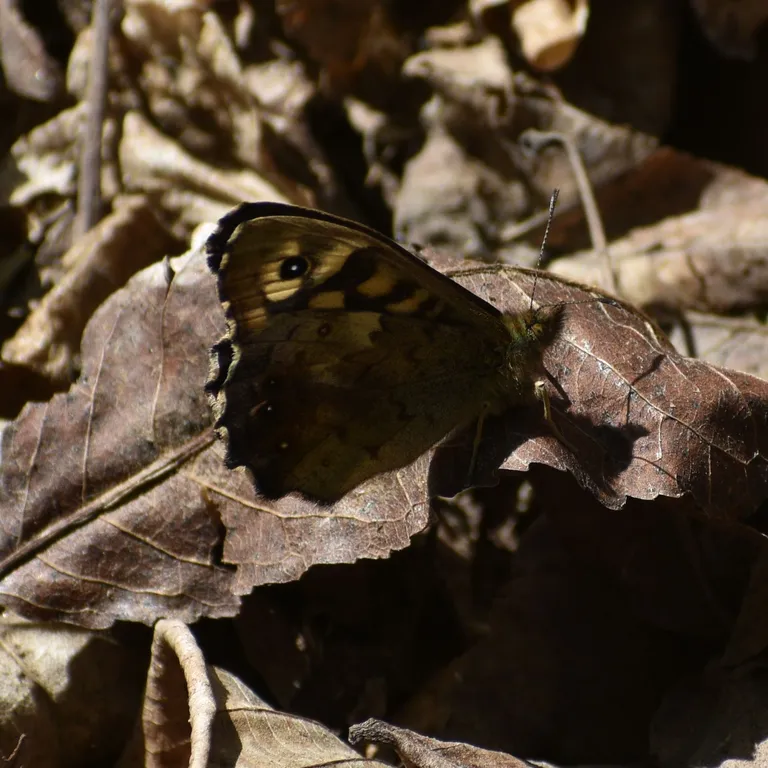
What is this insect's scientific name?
Pararge aegeria
